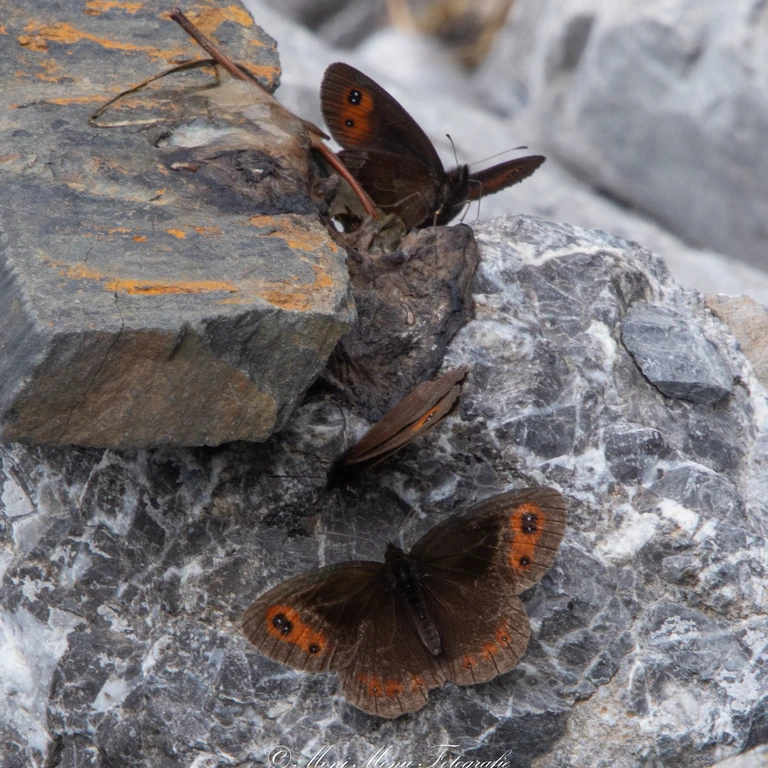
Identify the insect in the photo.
Erebia aethiops
